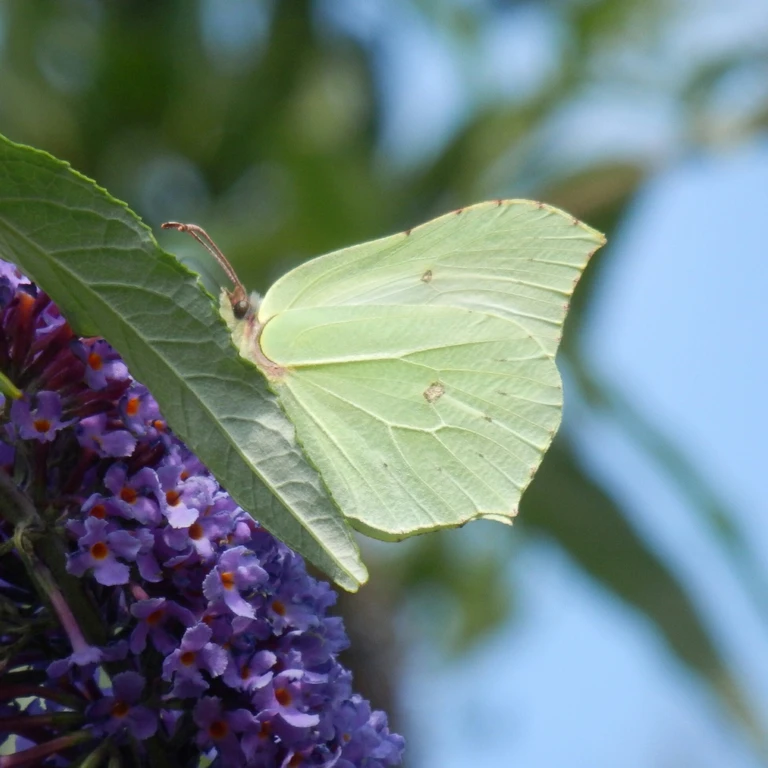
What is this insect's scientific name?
Gonepteryx rhamni
